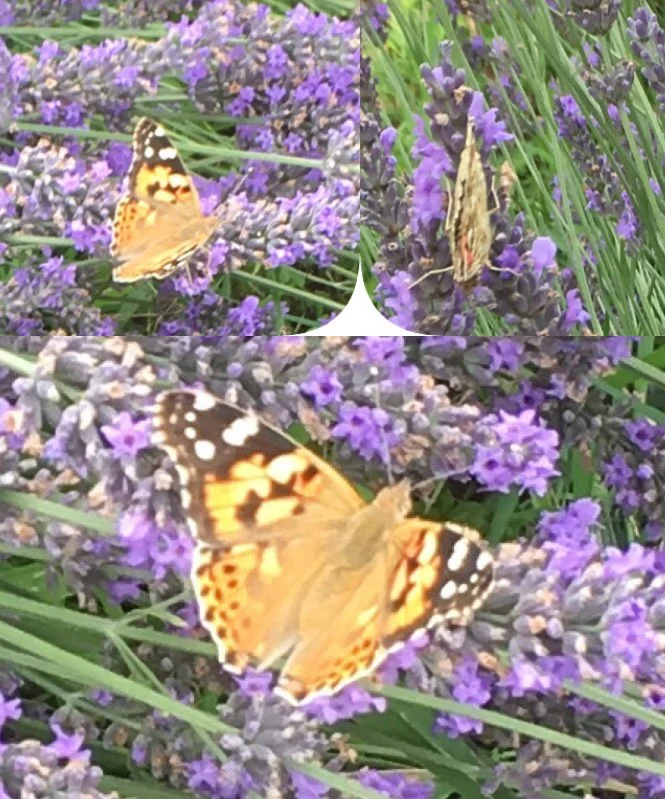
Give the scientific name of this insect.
Vanessa cardui
